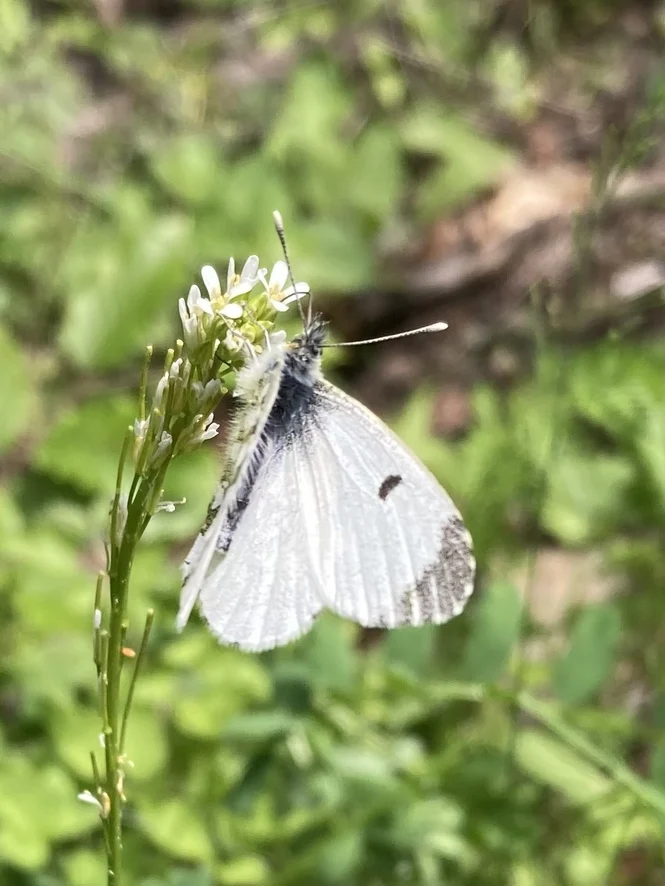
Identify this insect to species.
Anthocharis cardamines
